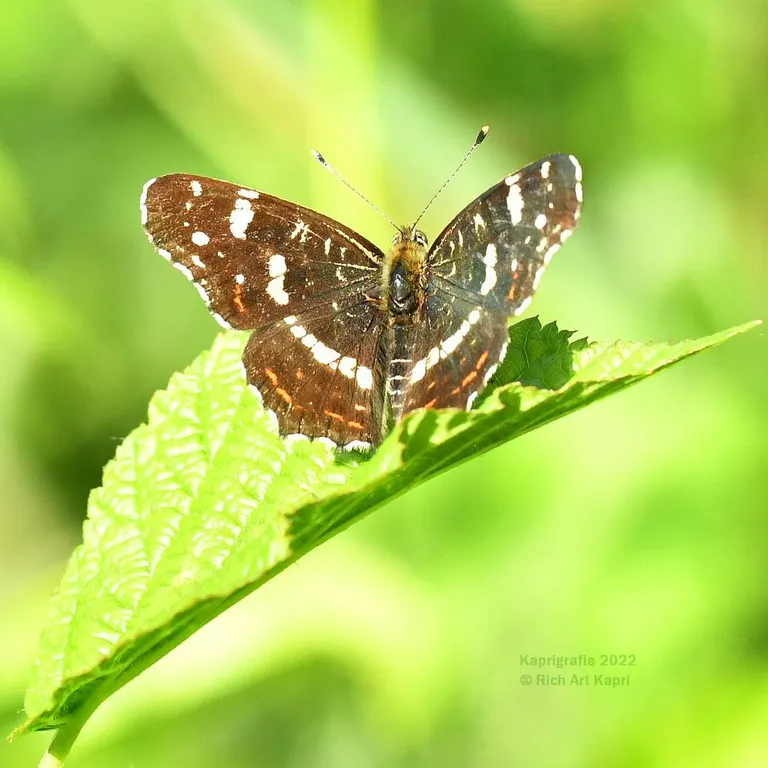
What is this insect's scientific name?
Araschnia levana
